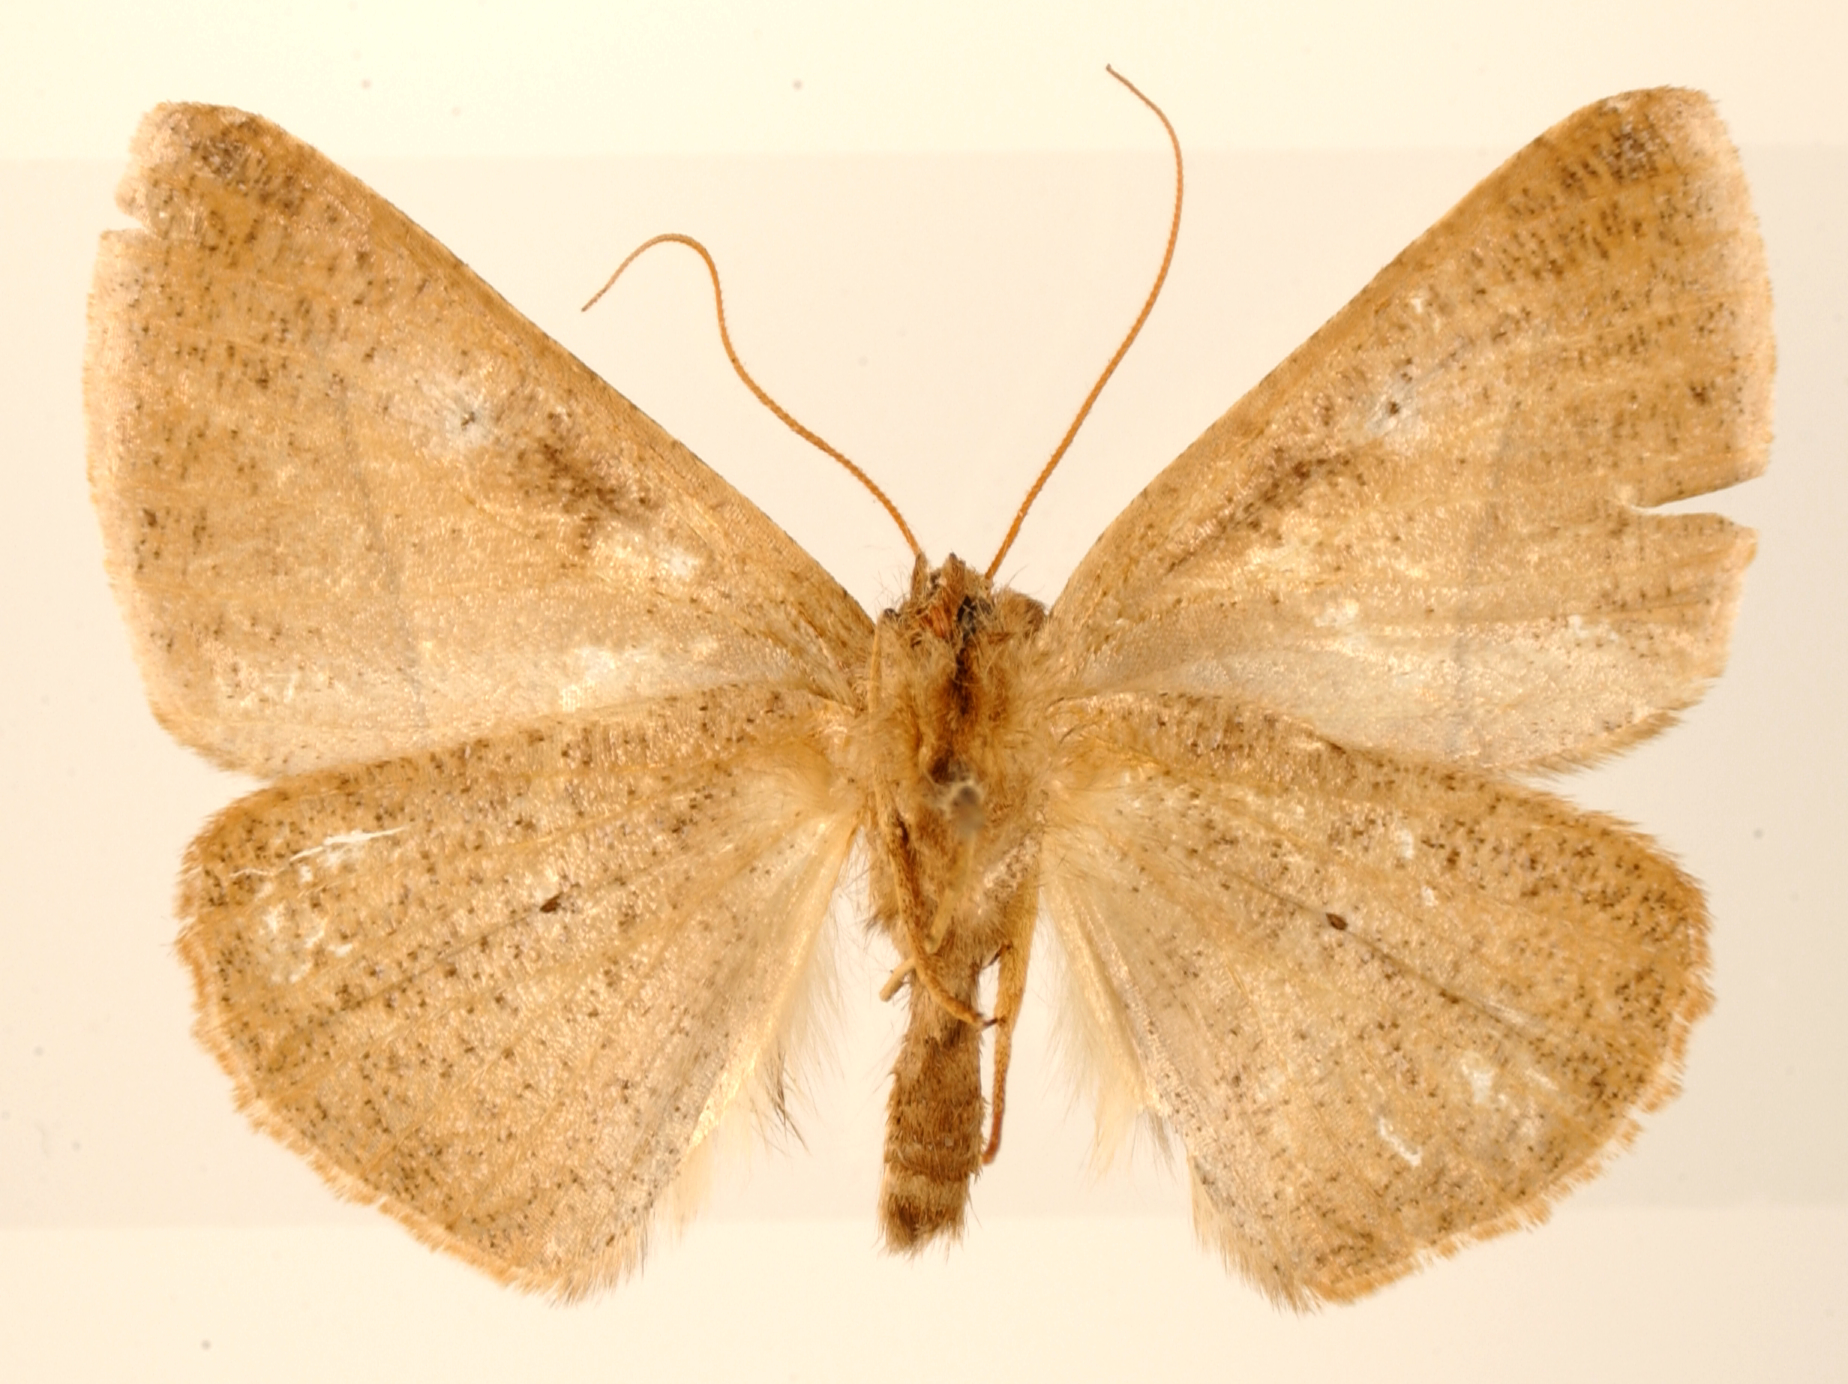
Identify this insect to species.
Bassania subturpis
